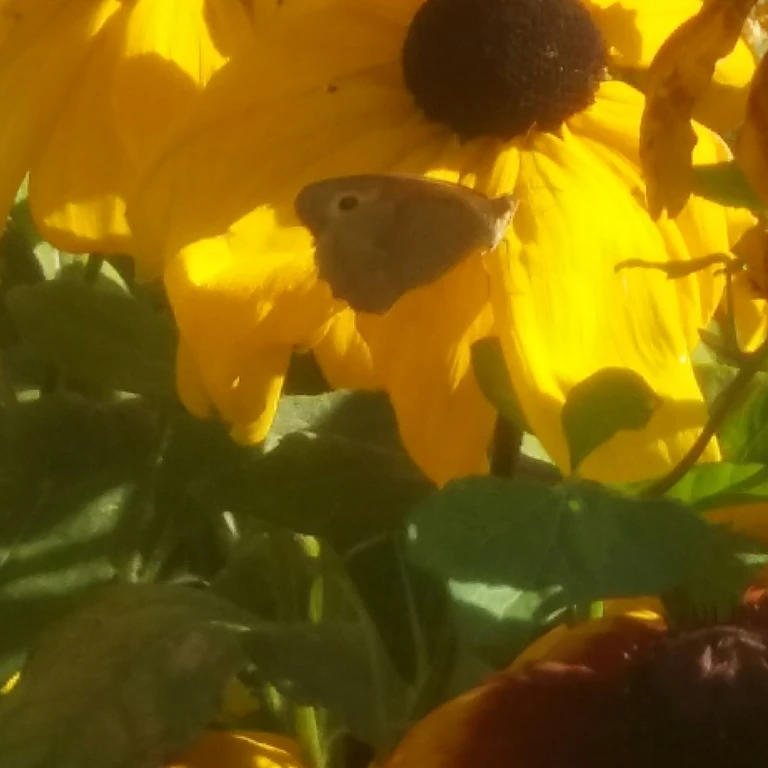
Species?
Maniola jurtina
